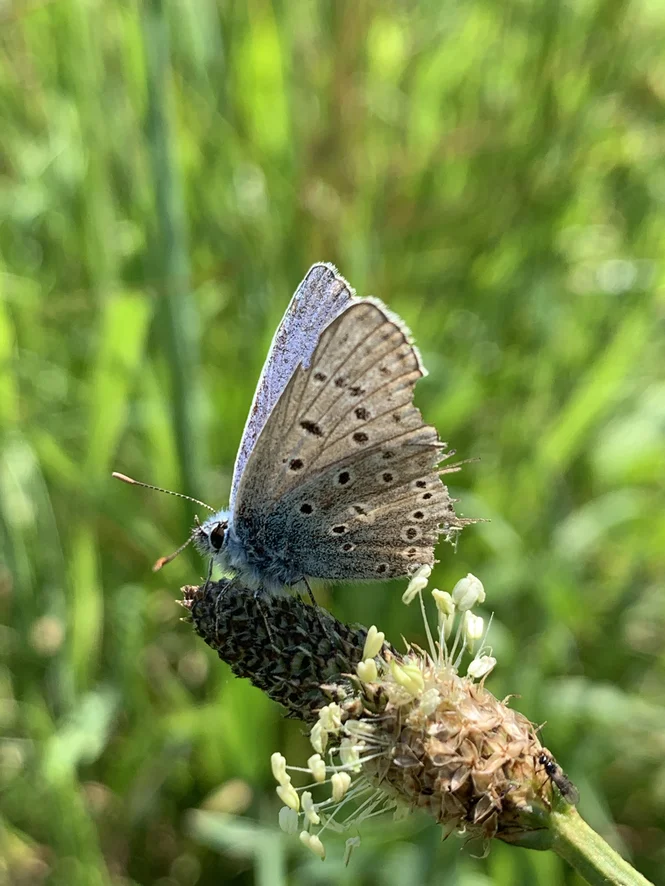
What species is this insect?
Polyommatus icarus
